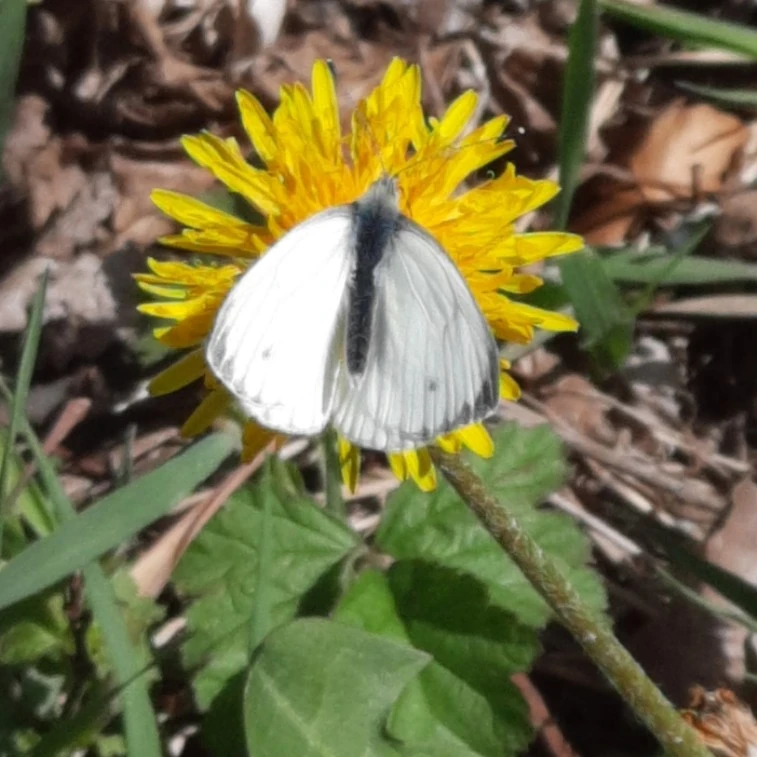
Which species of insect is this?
Pieris napi
